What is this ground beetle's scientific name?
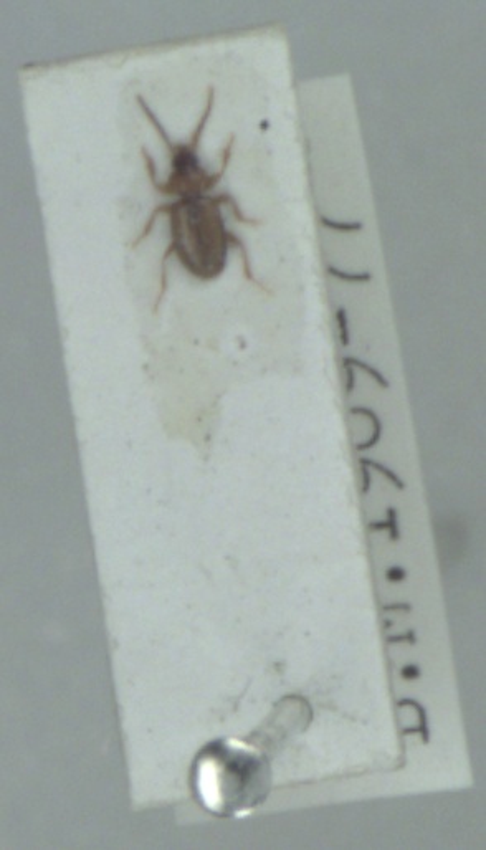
Tachys micros
